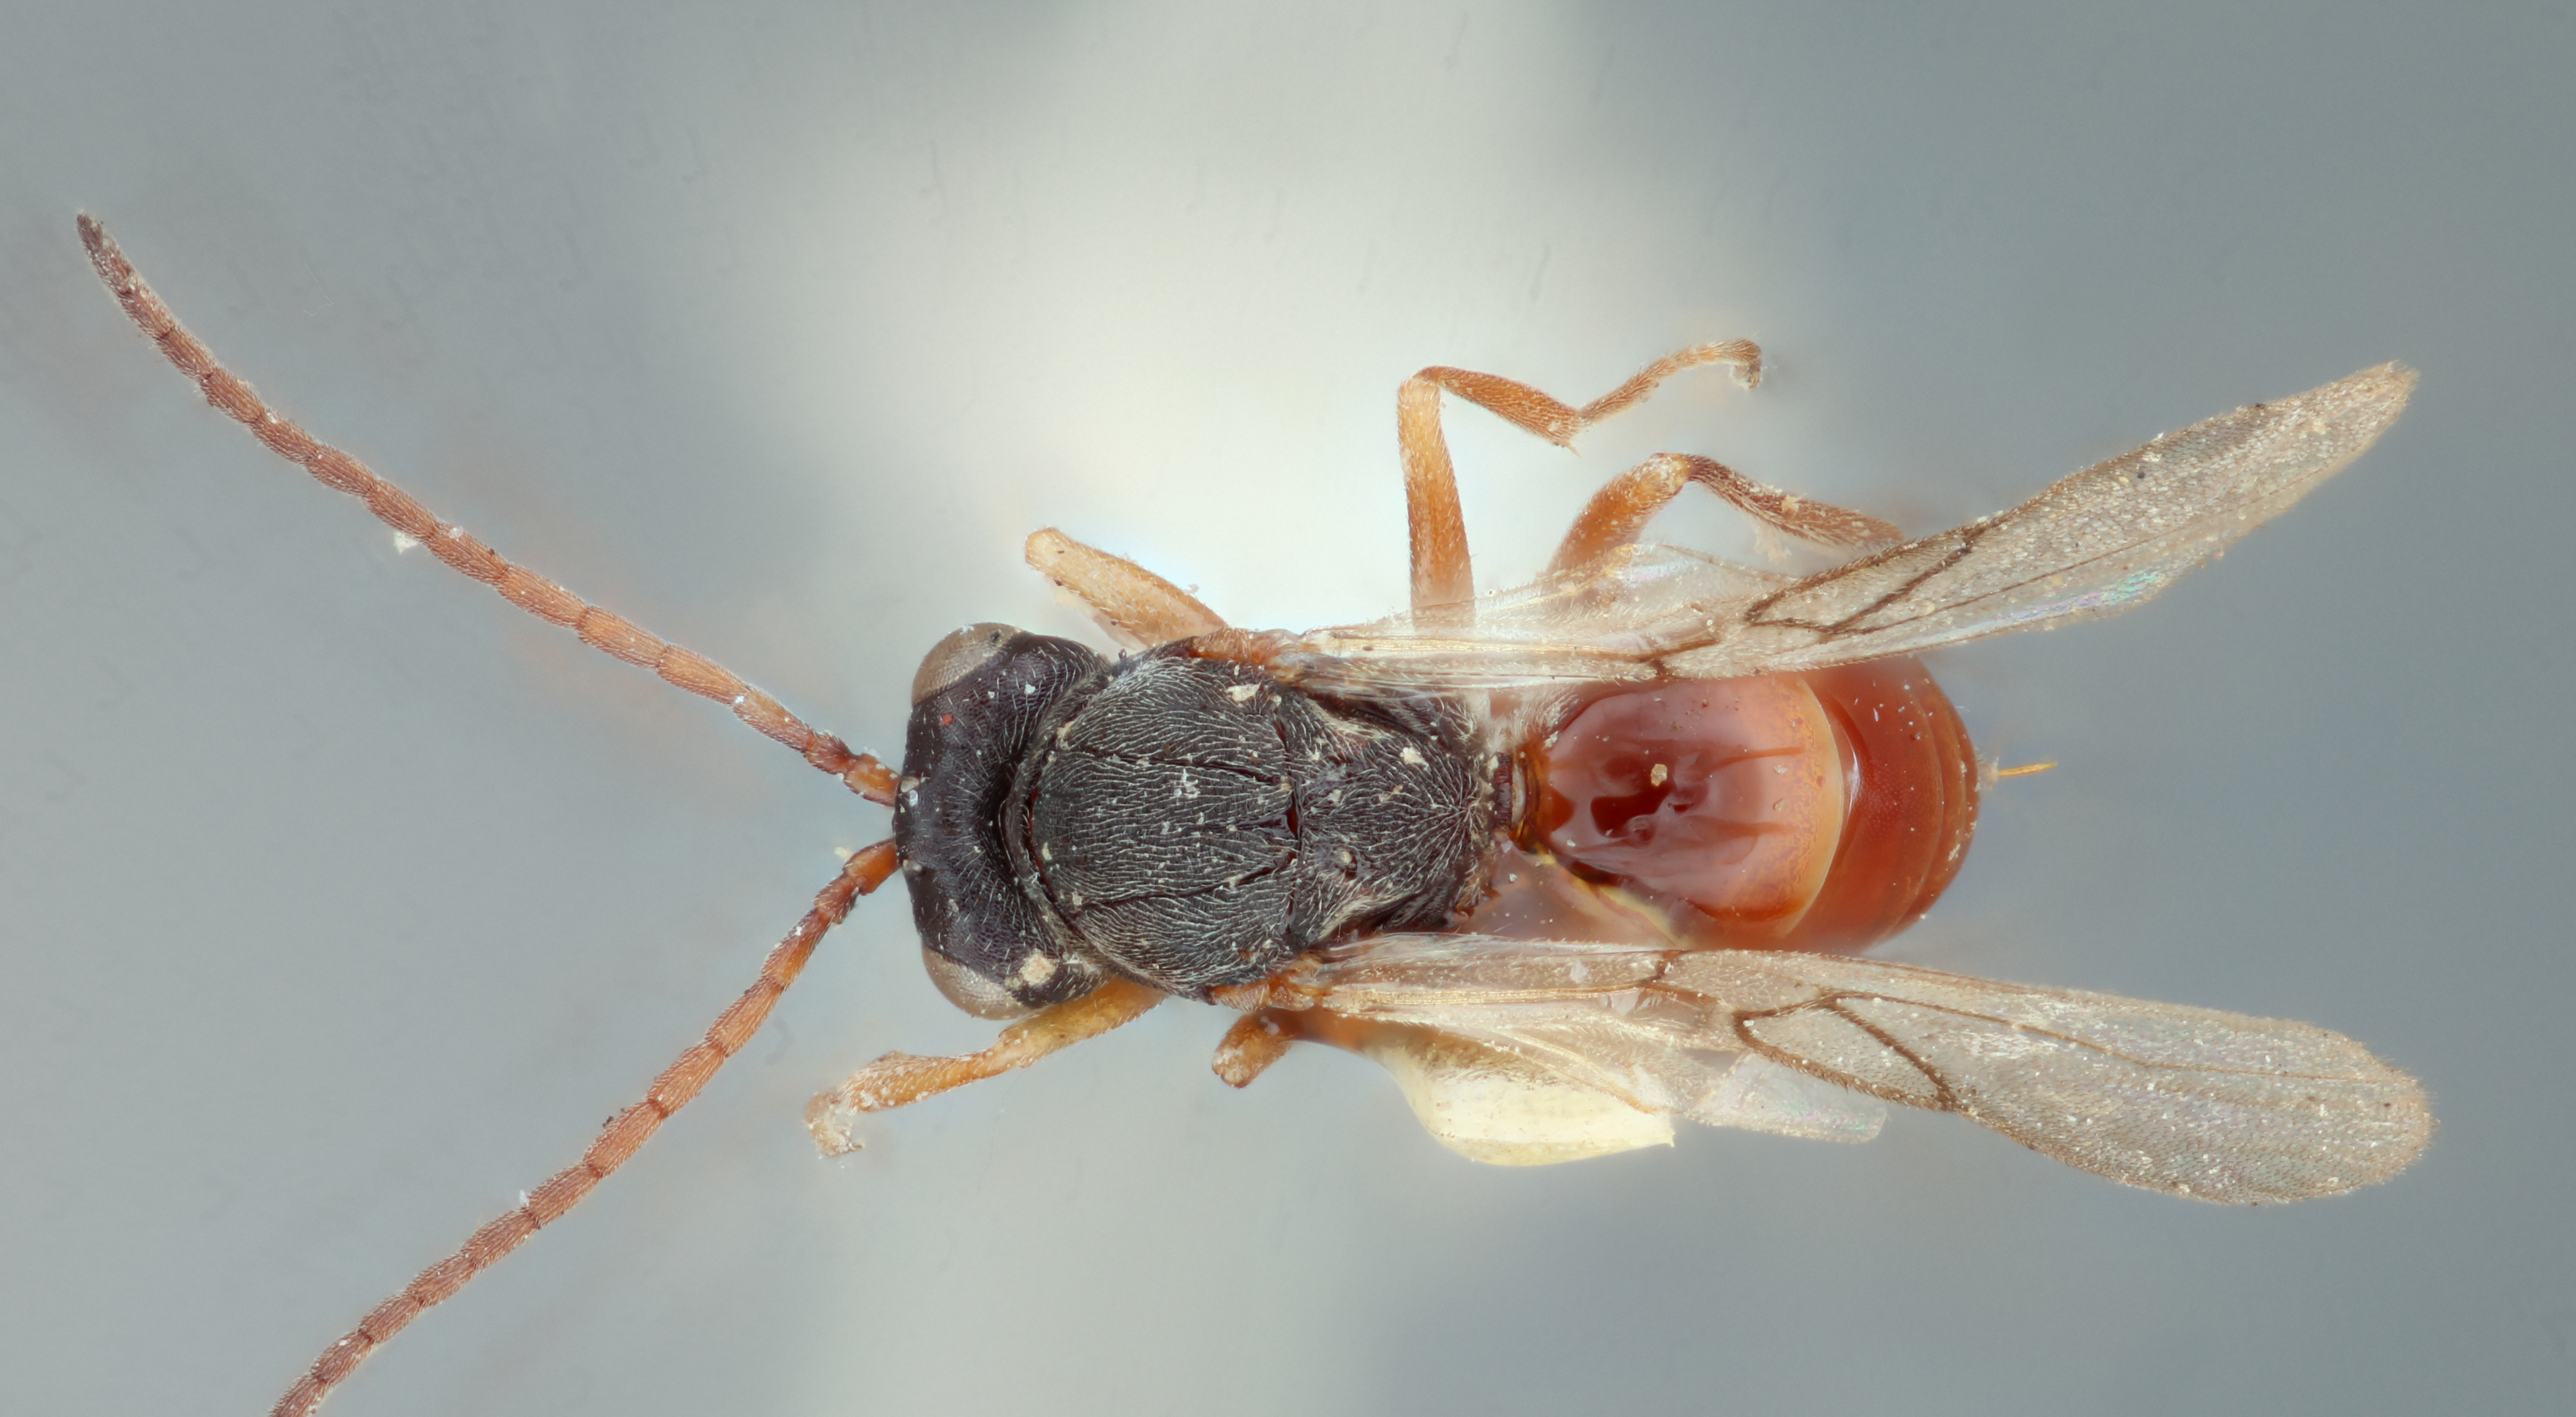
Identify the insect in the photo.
Aulax sonchicola
